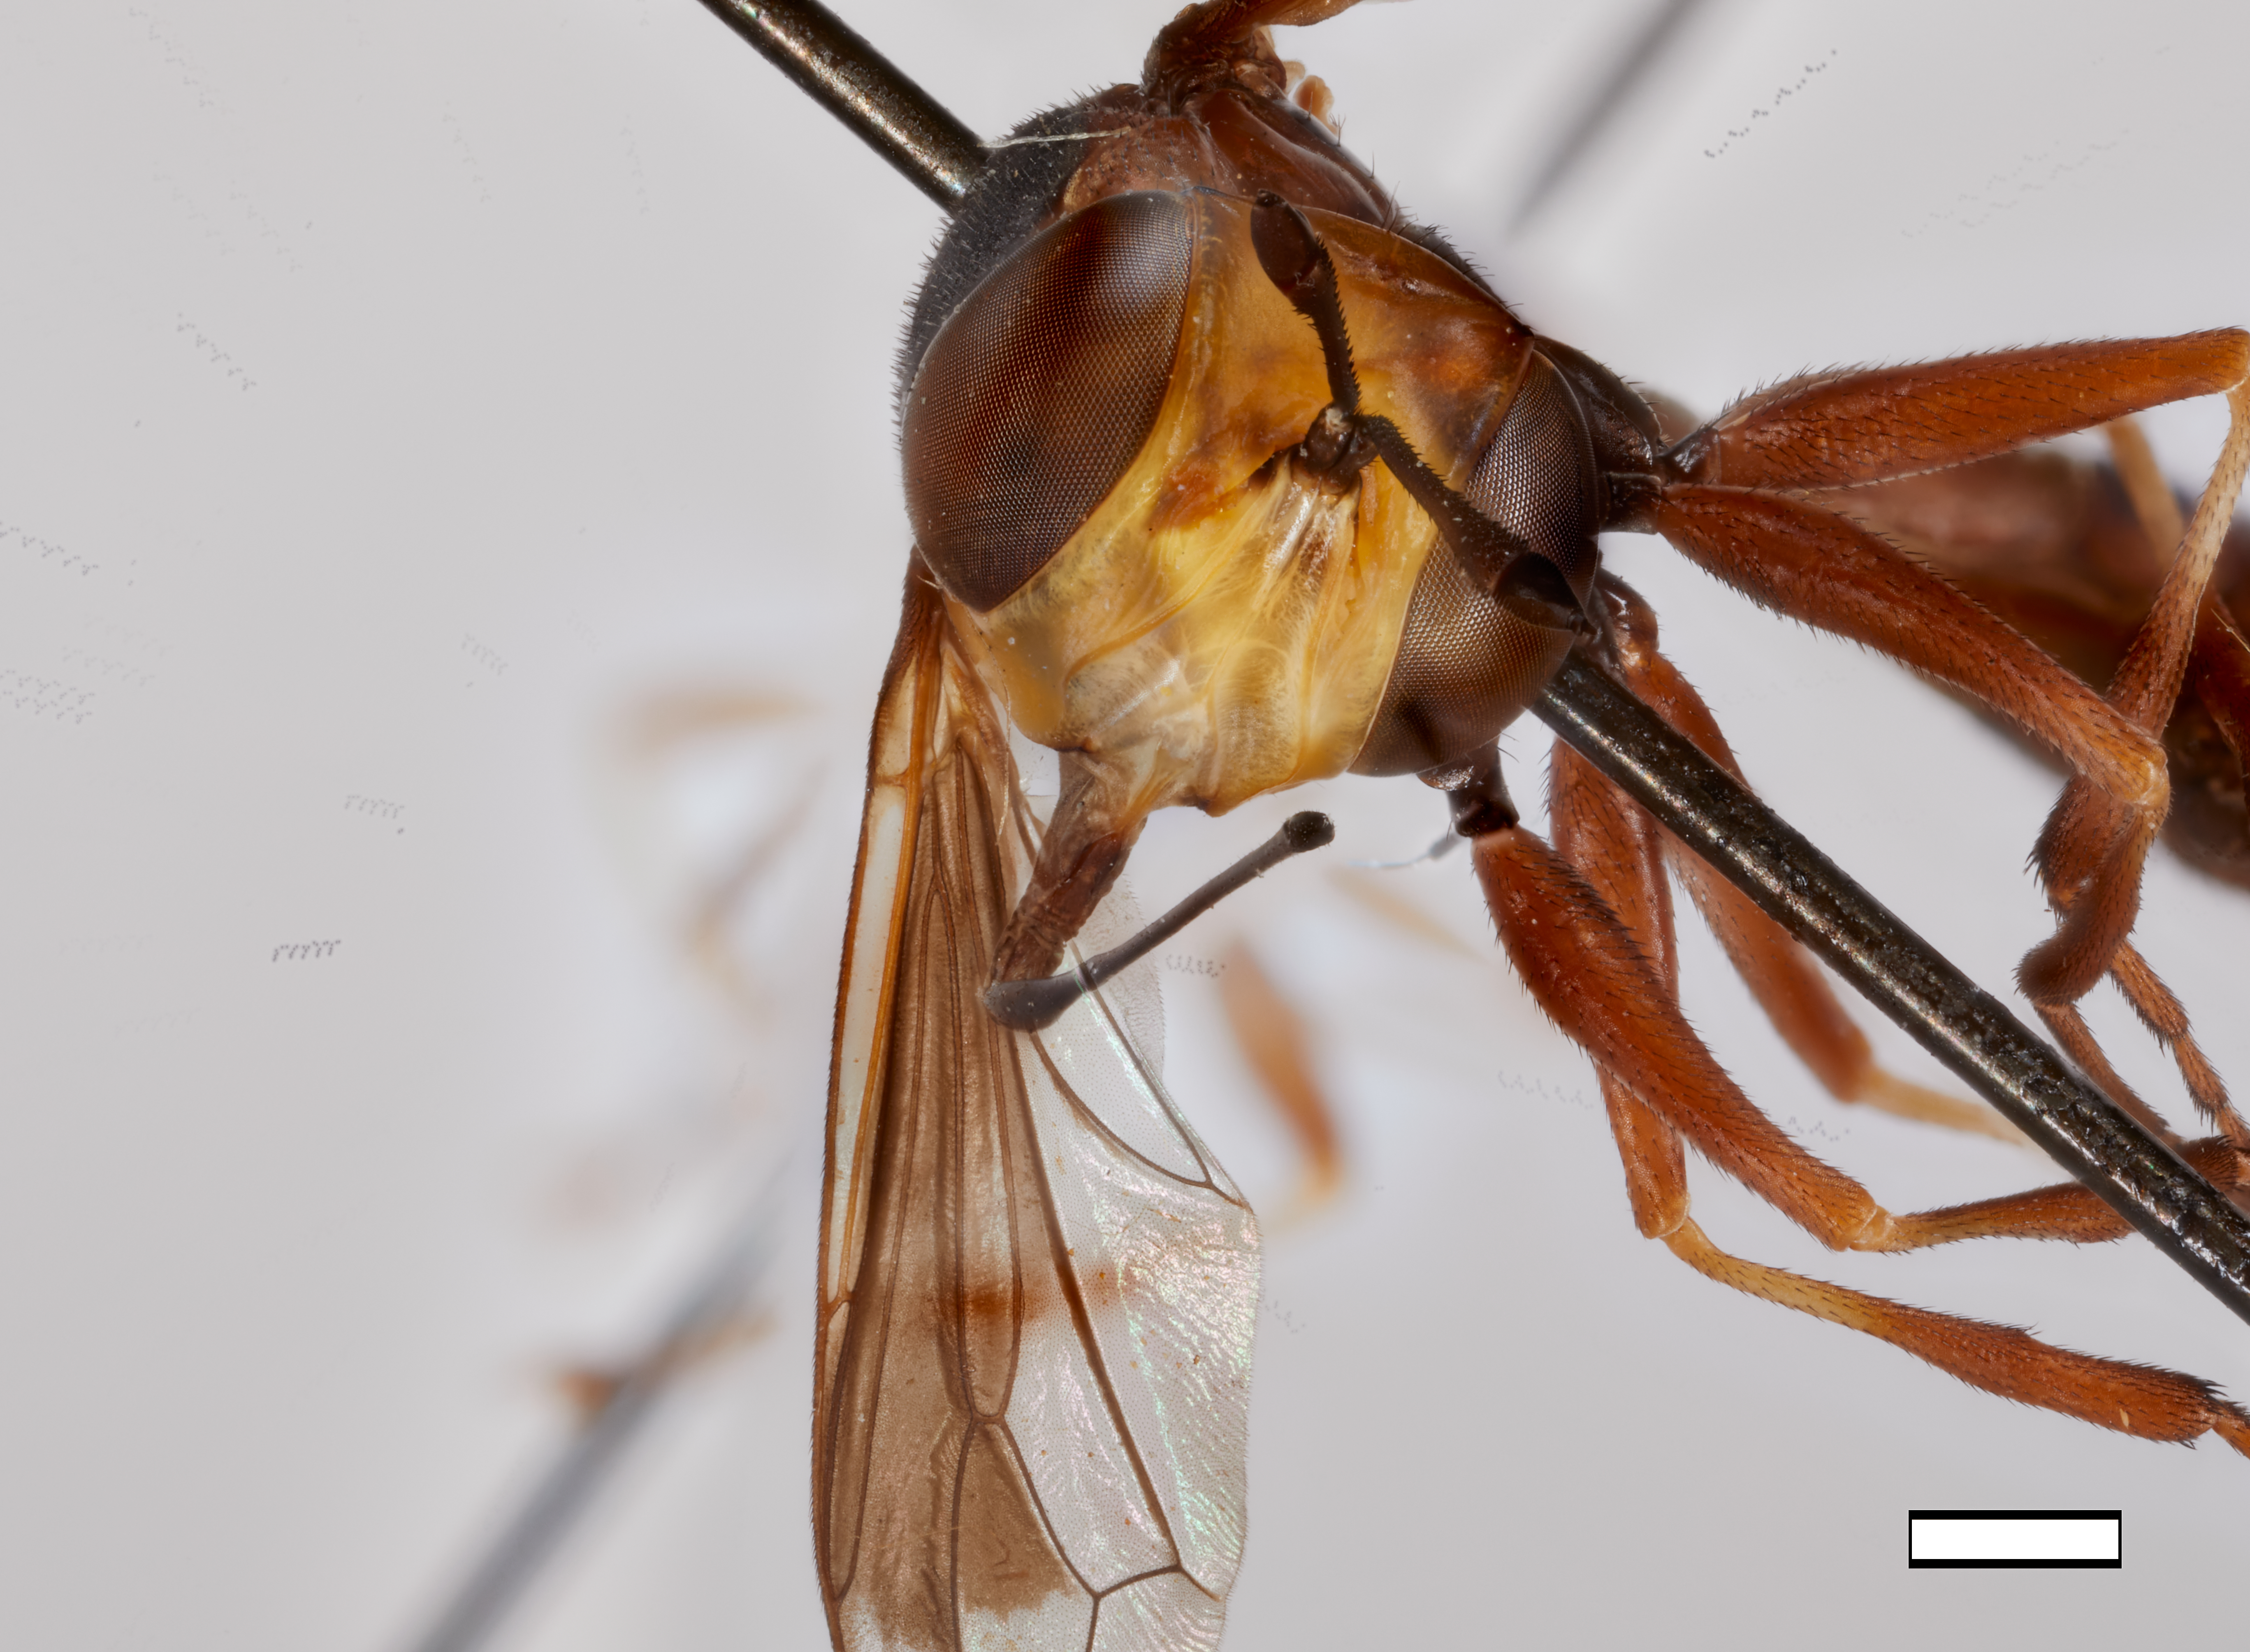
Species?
Physocephala maculigera
